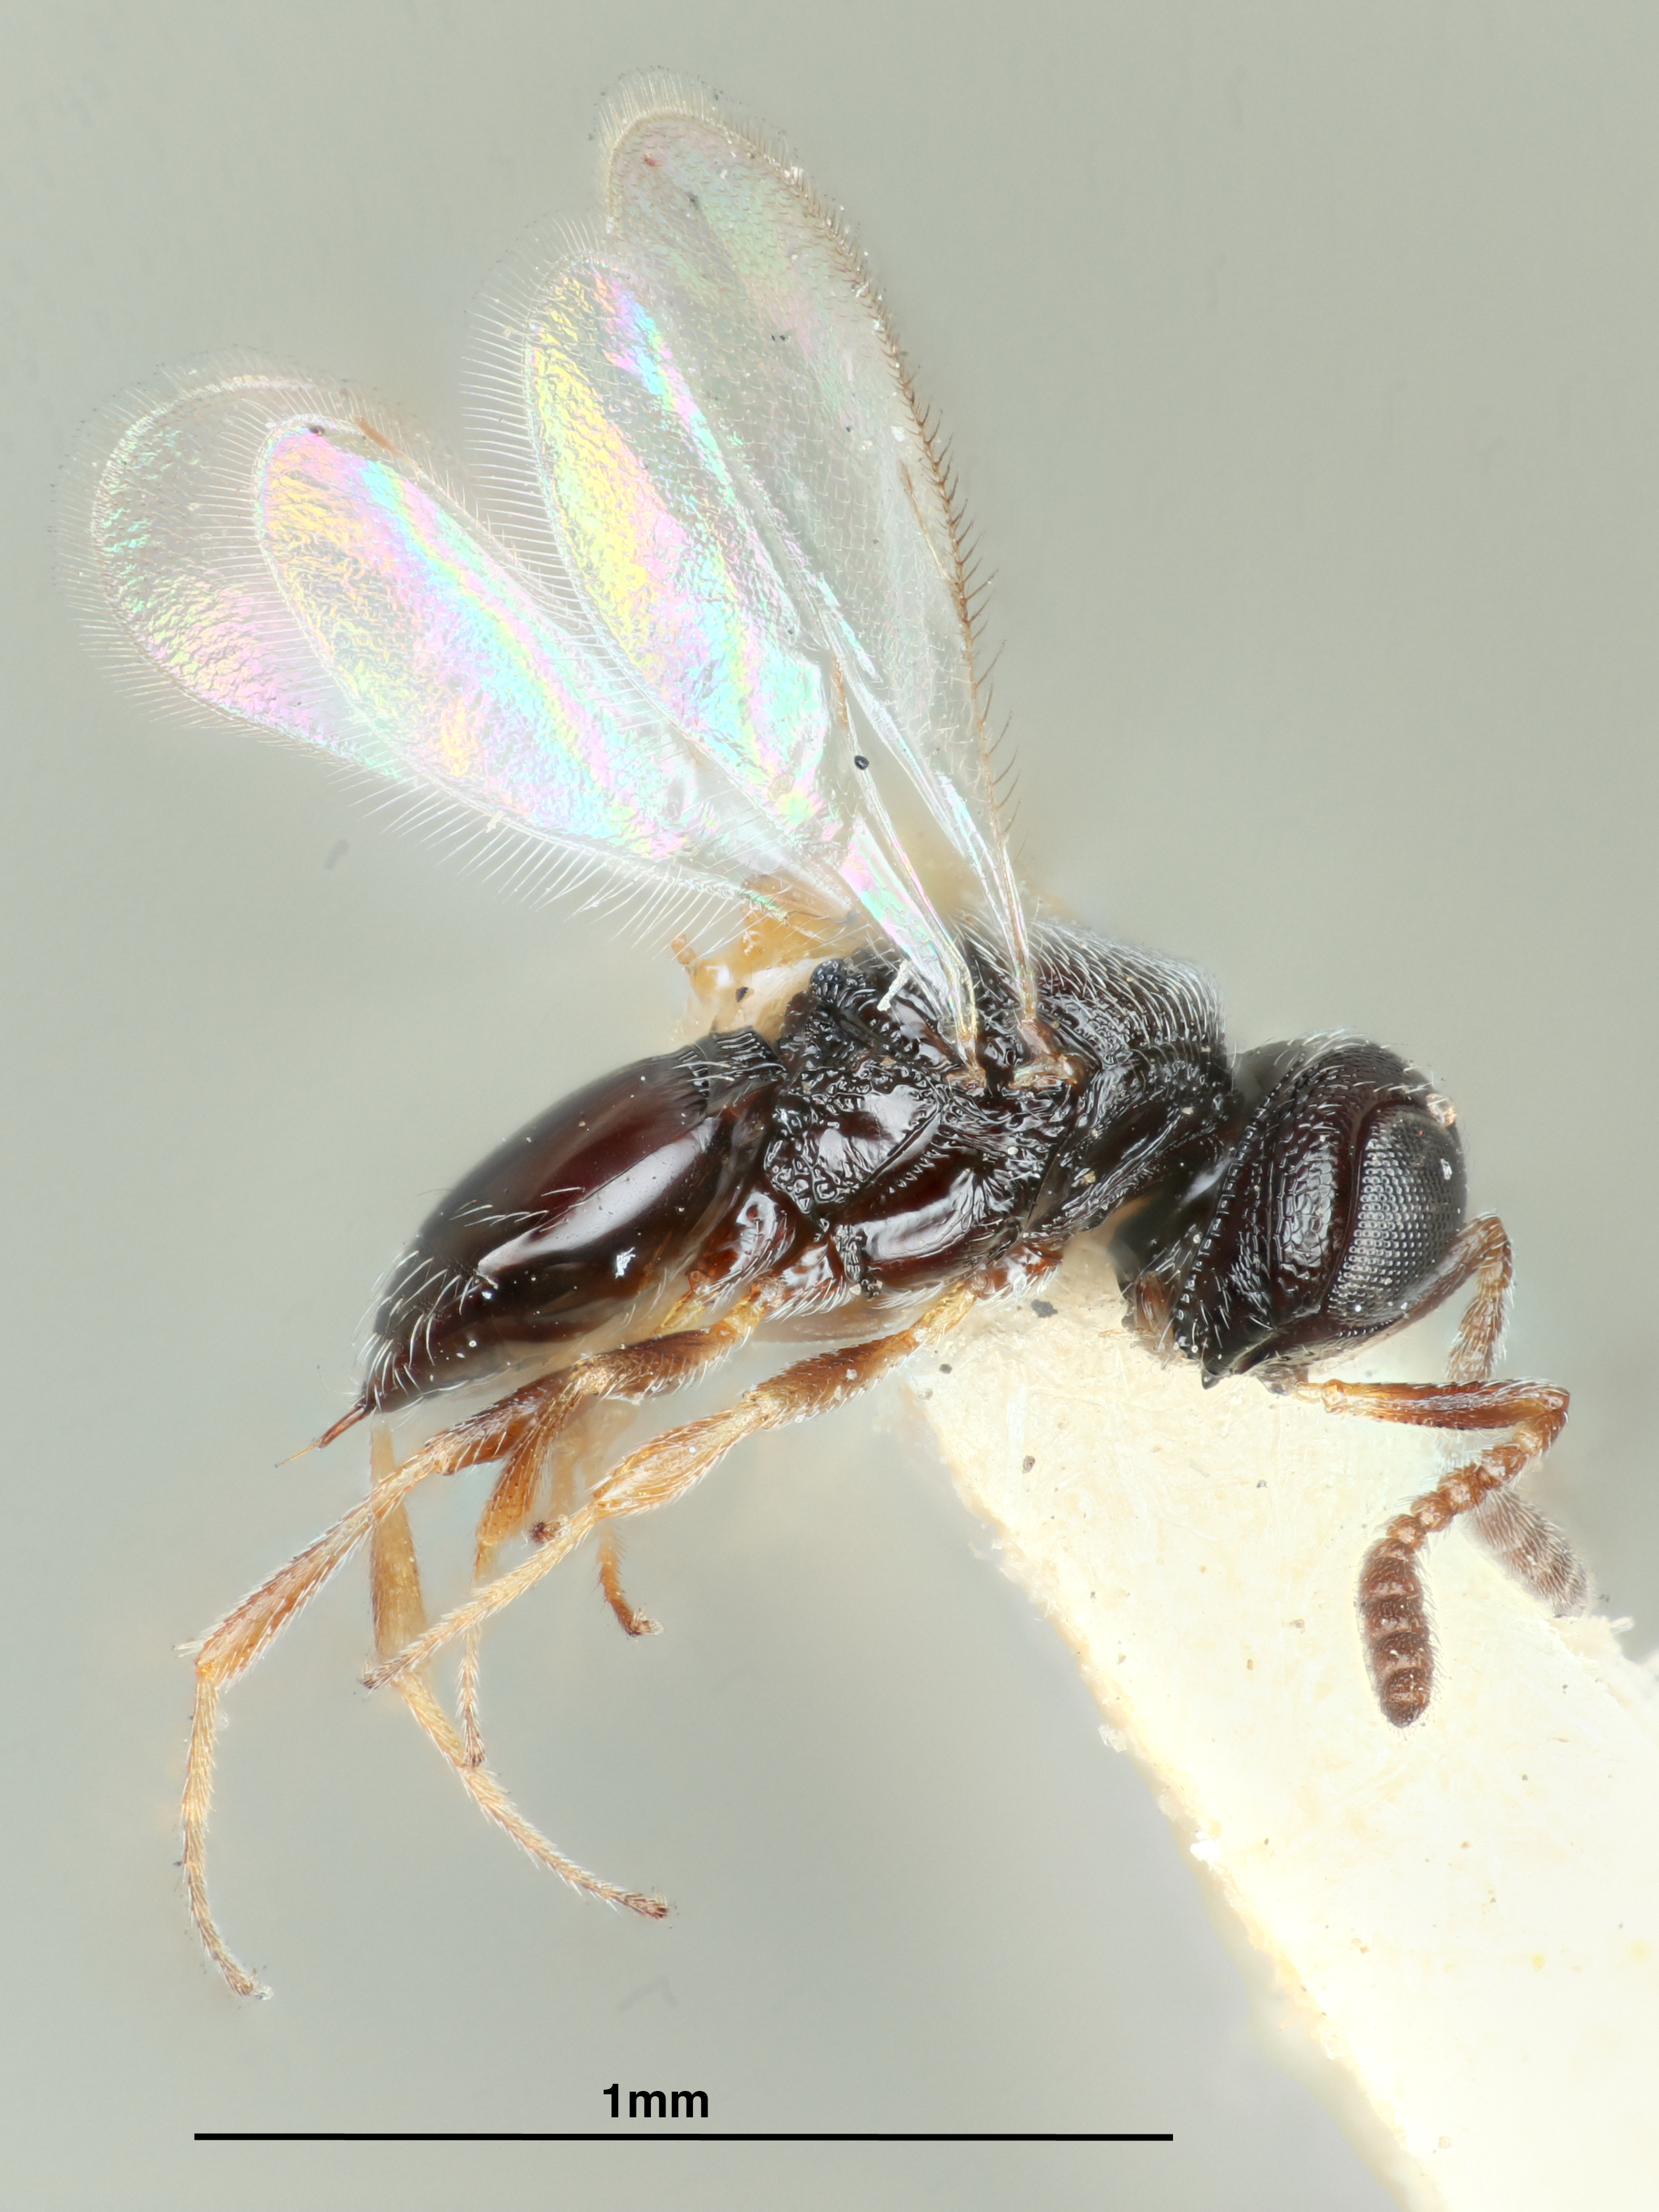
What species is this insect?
Telenomus phymatae
